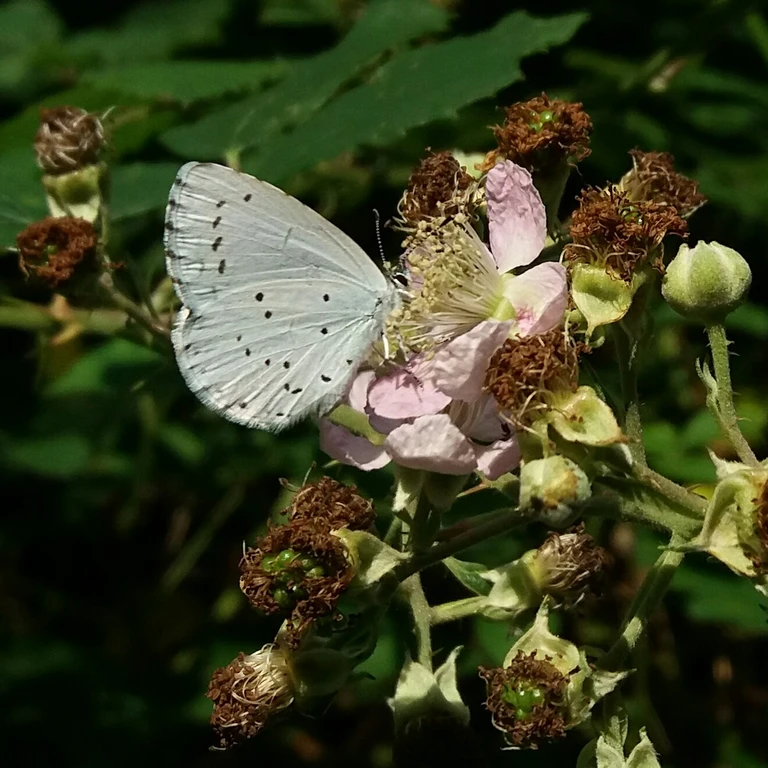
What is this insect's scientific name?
Celastrina argiolus
